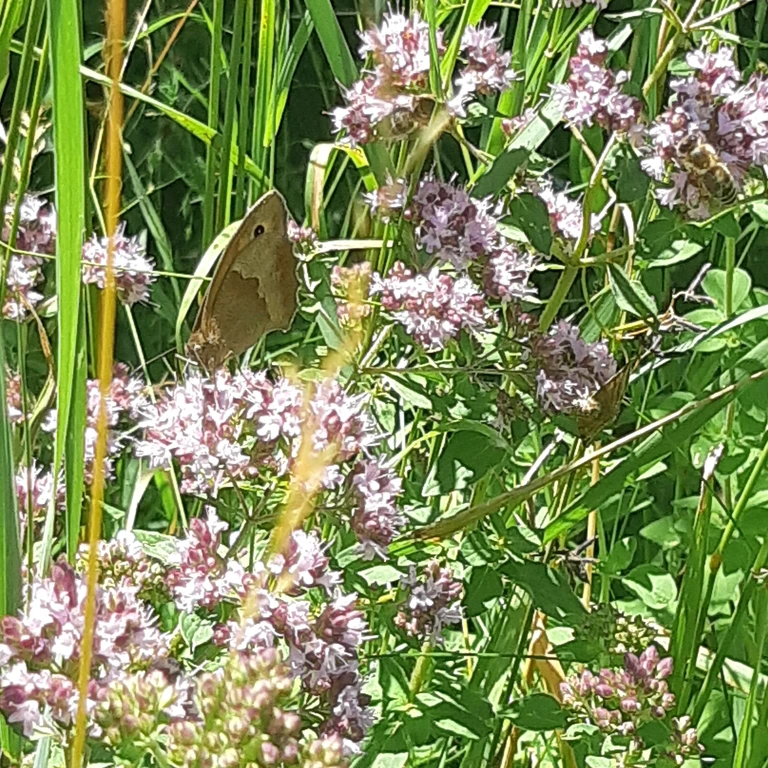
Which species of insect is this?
Maniola jurtina
